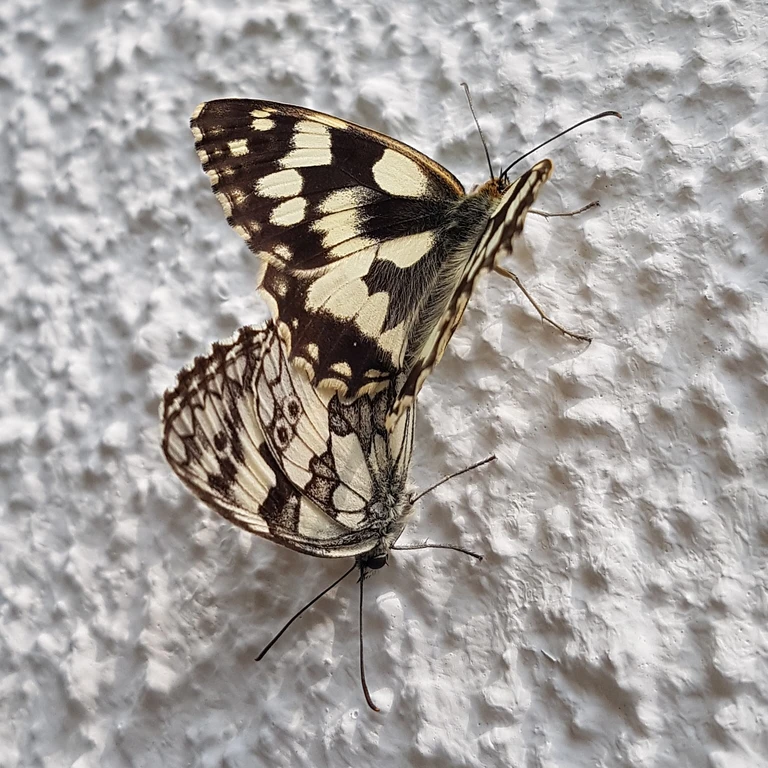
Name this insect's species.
Melanargia galathea
